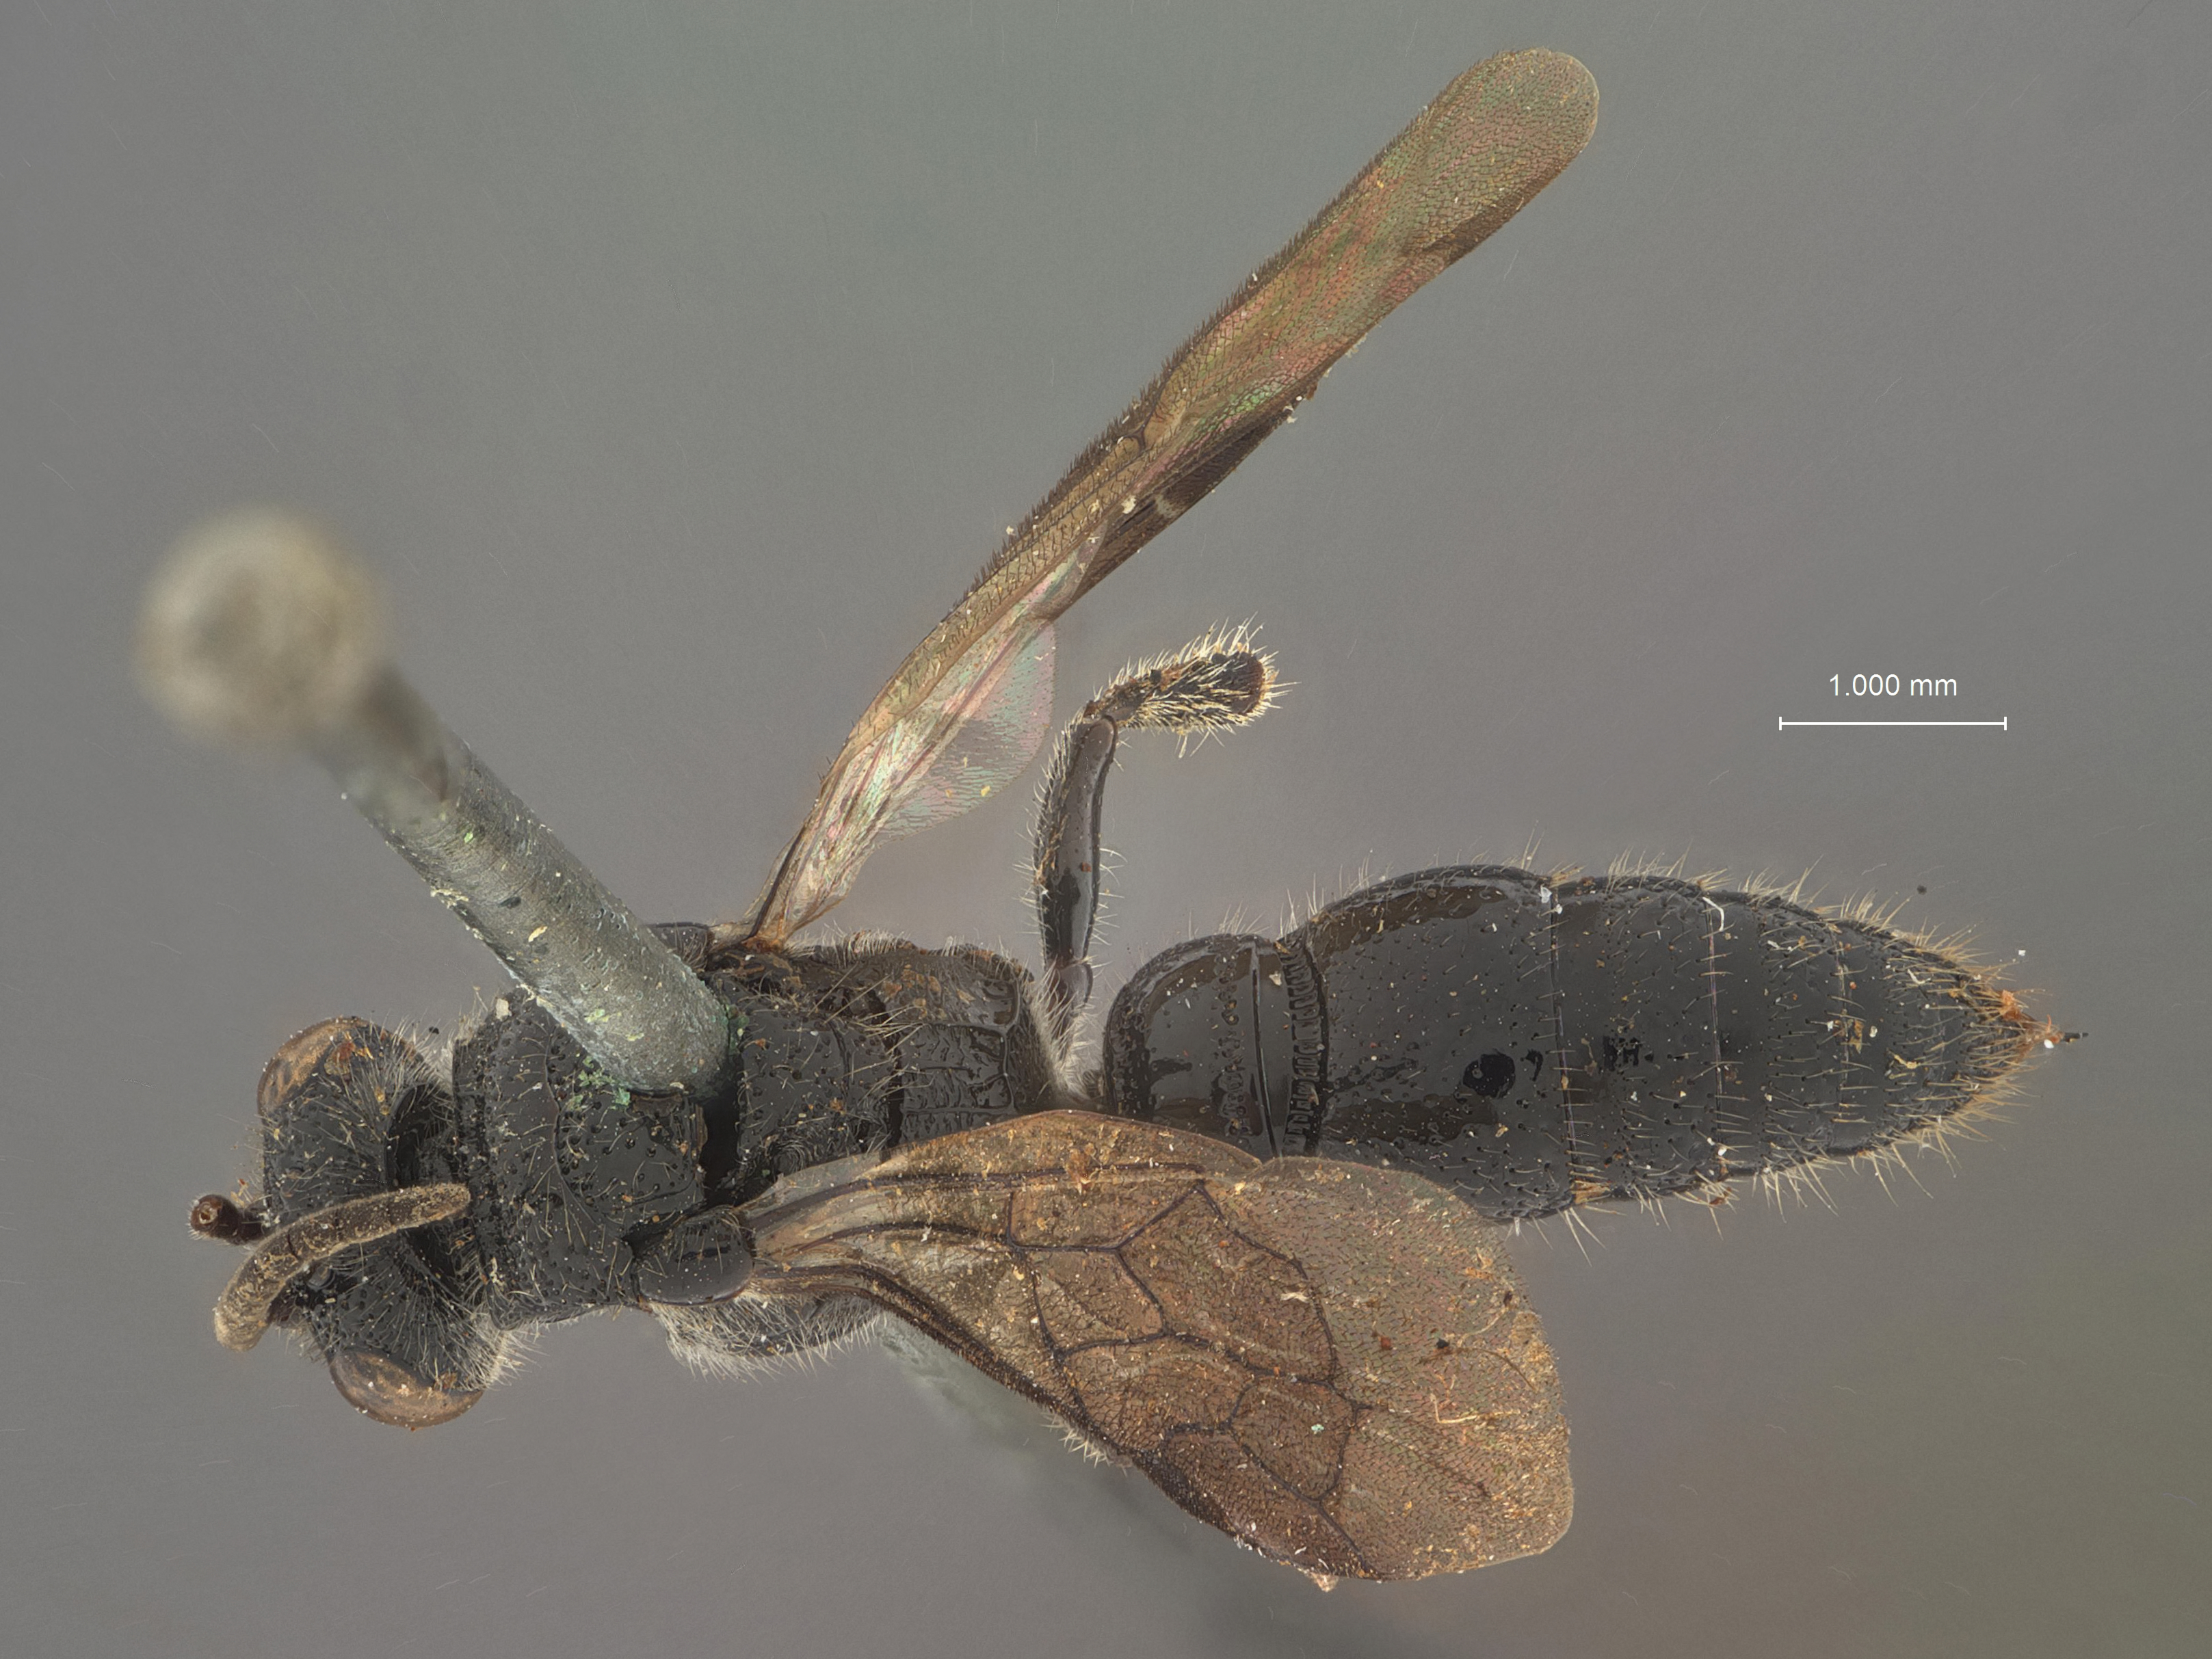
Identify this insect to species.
Tiphia ancha
